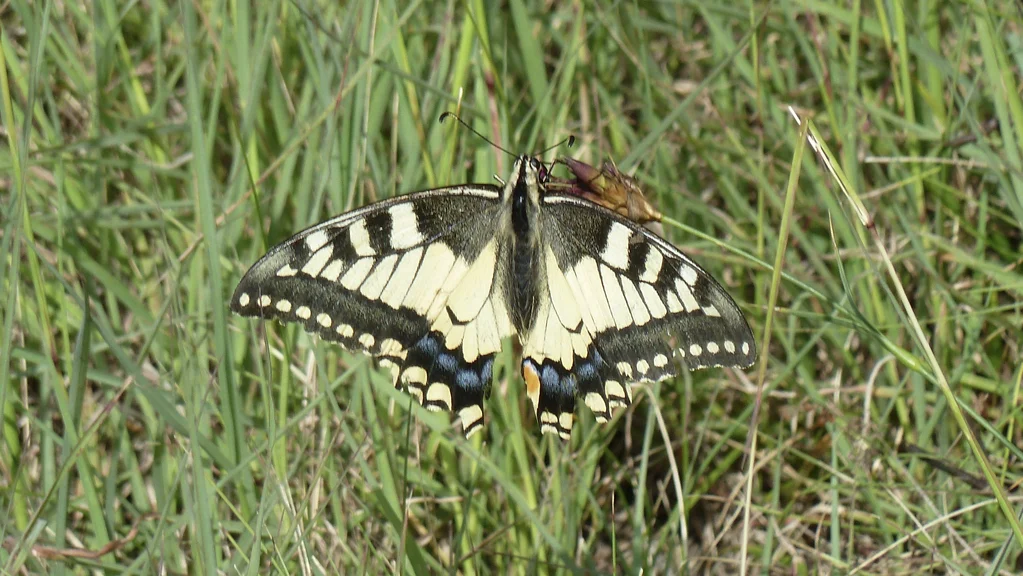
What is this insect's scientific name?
Papilio machaon
